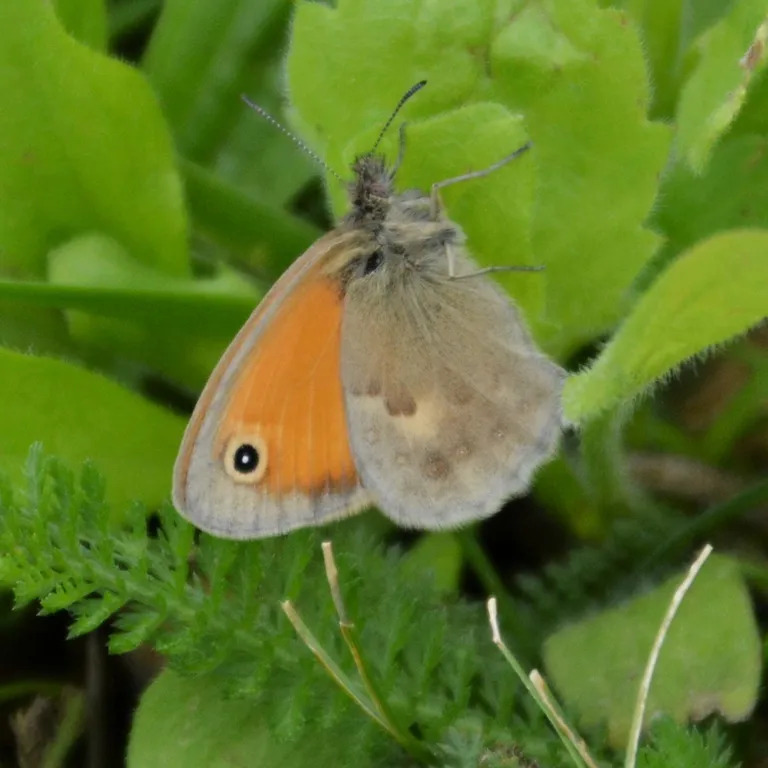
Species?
Coenonympha pamphilus
